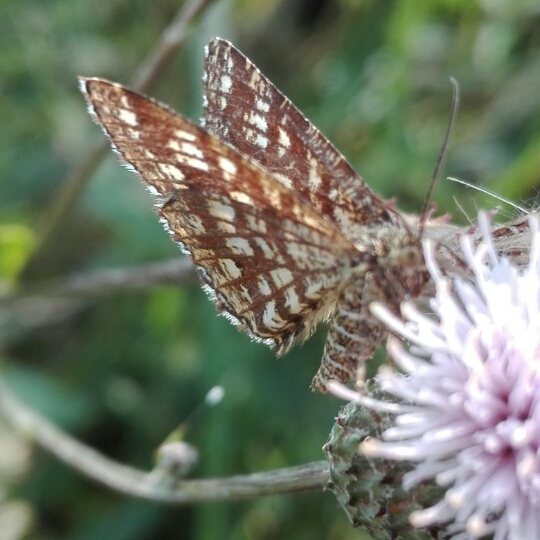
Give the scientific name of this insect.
Chiasmia clathrata
